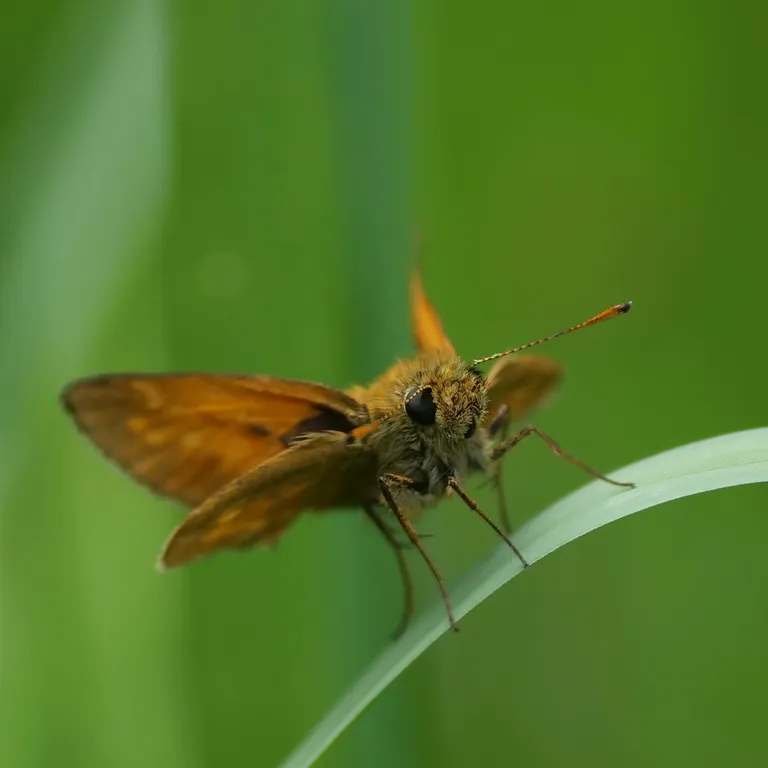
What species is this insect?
Ochlodes sylvanus (also Ochlodes venata)
